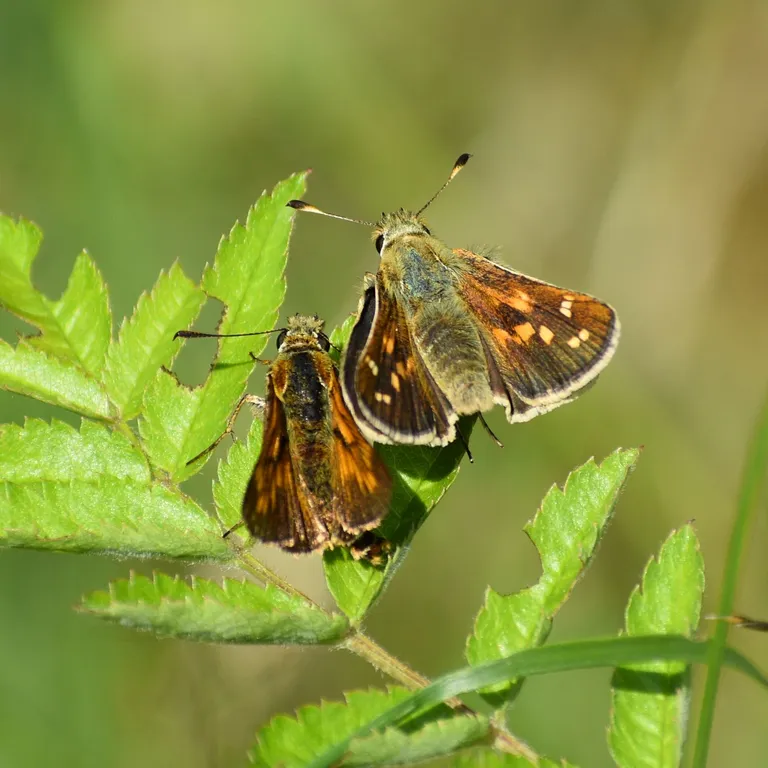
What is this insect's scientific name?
Ochlodes sylvanus (also Ochlodes venata)
